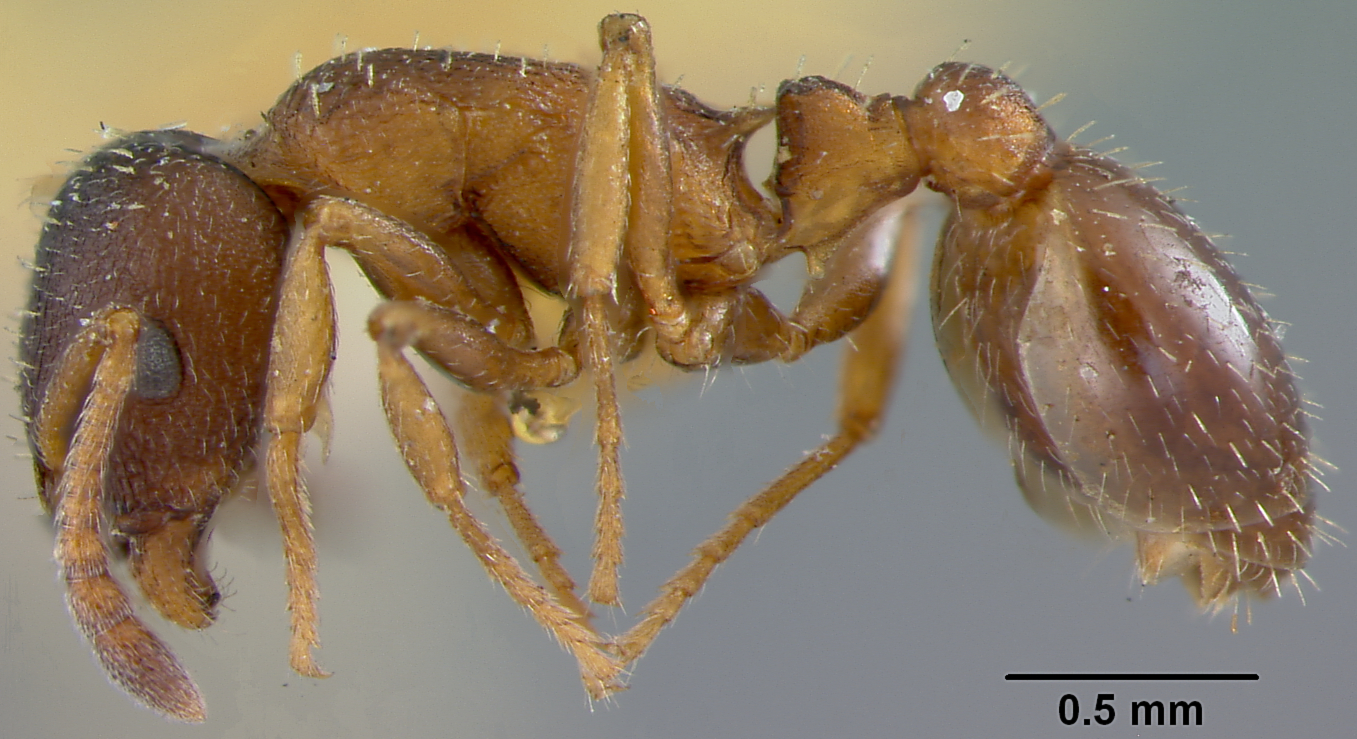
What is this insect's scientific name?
Leptothorax yankee
